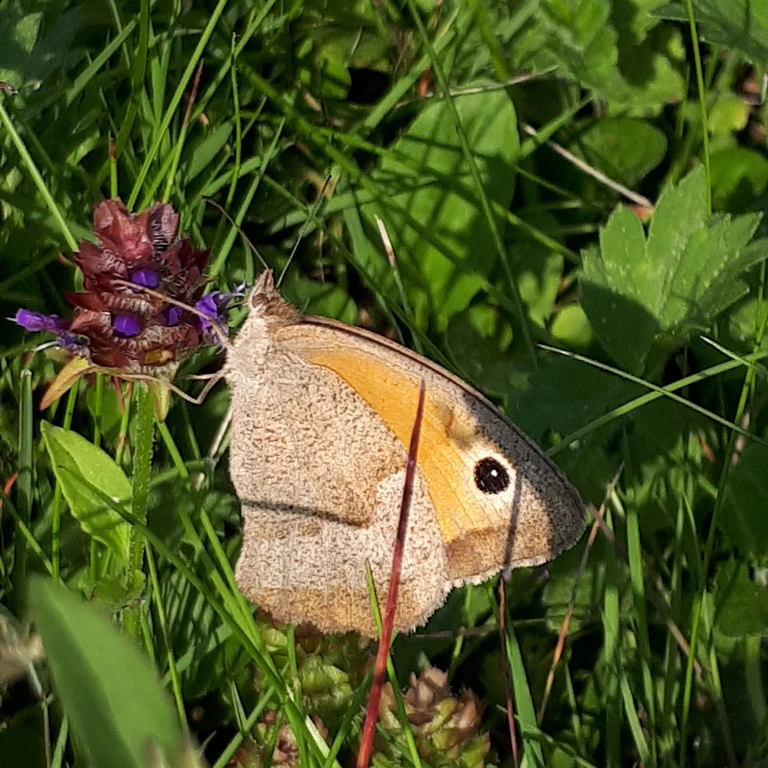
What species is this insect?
Maniola jurtina
